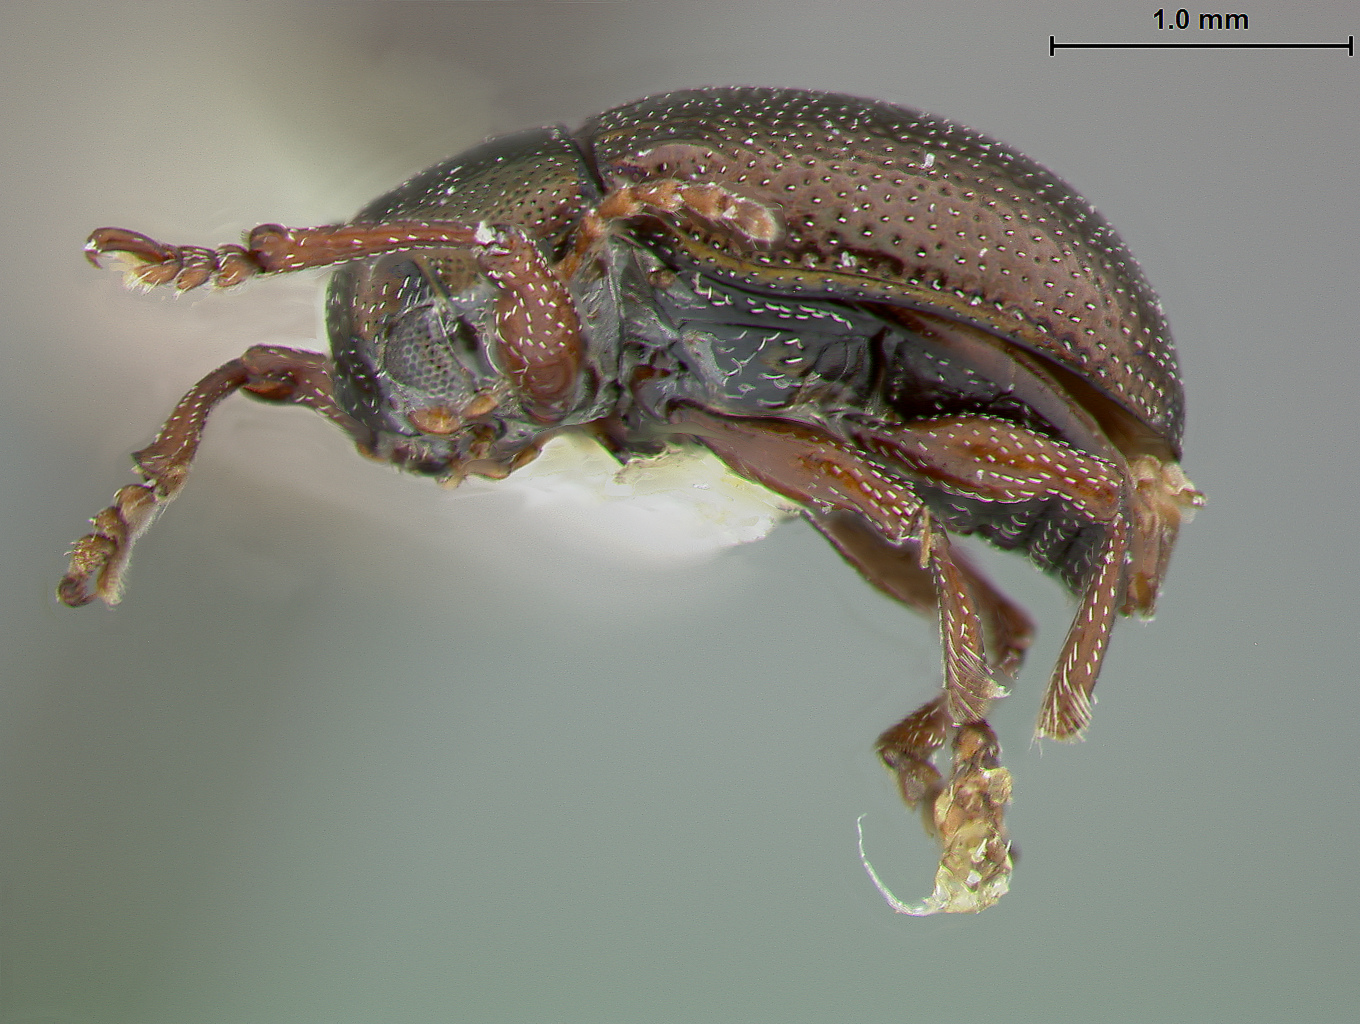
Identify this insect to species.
Chalcosicya plana
